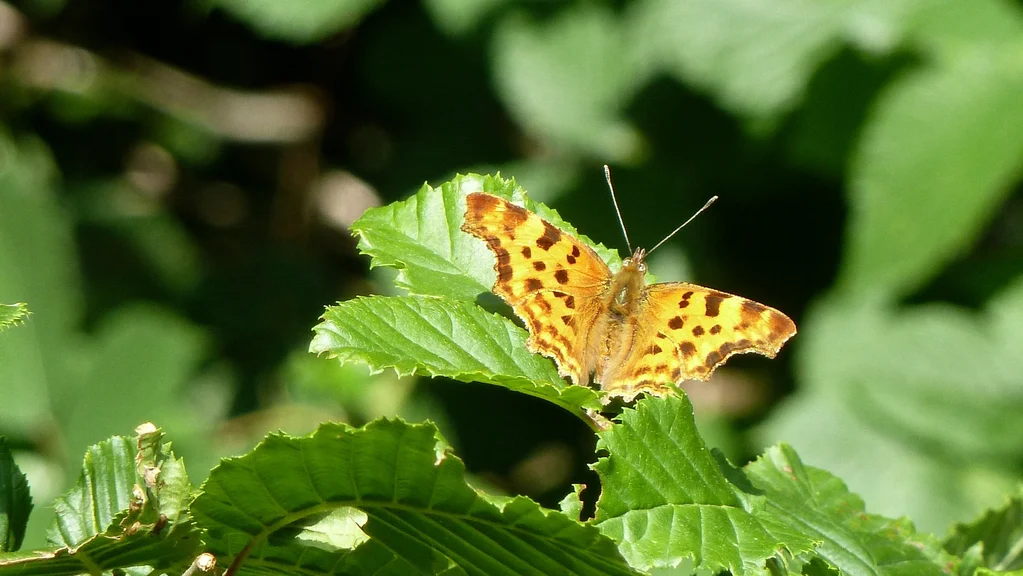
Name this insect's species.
Polygonia c-album
